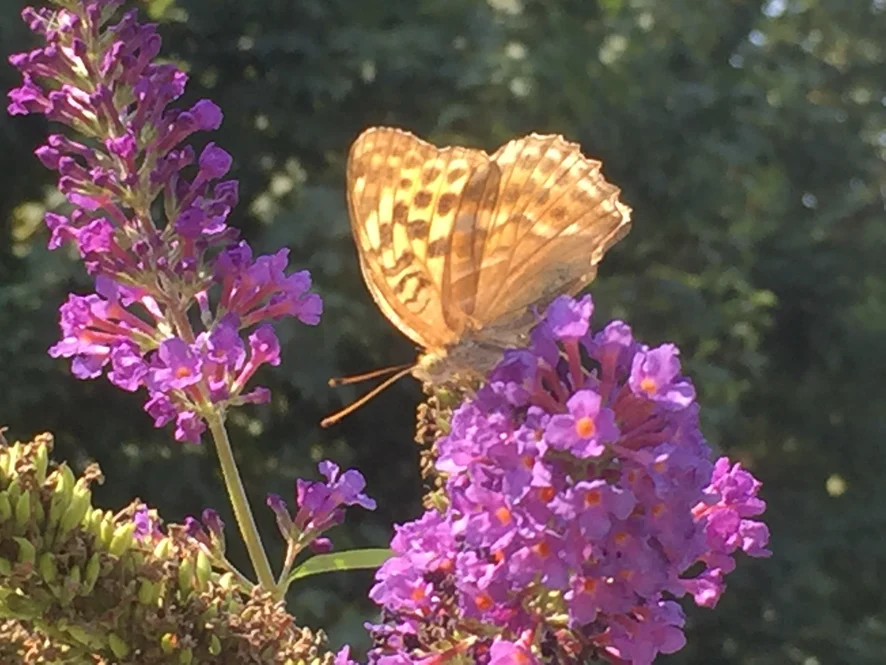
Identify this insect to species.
Argynnis paphia
